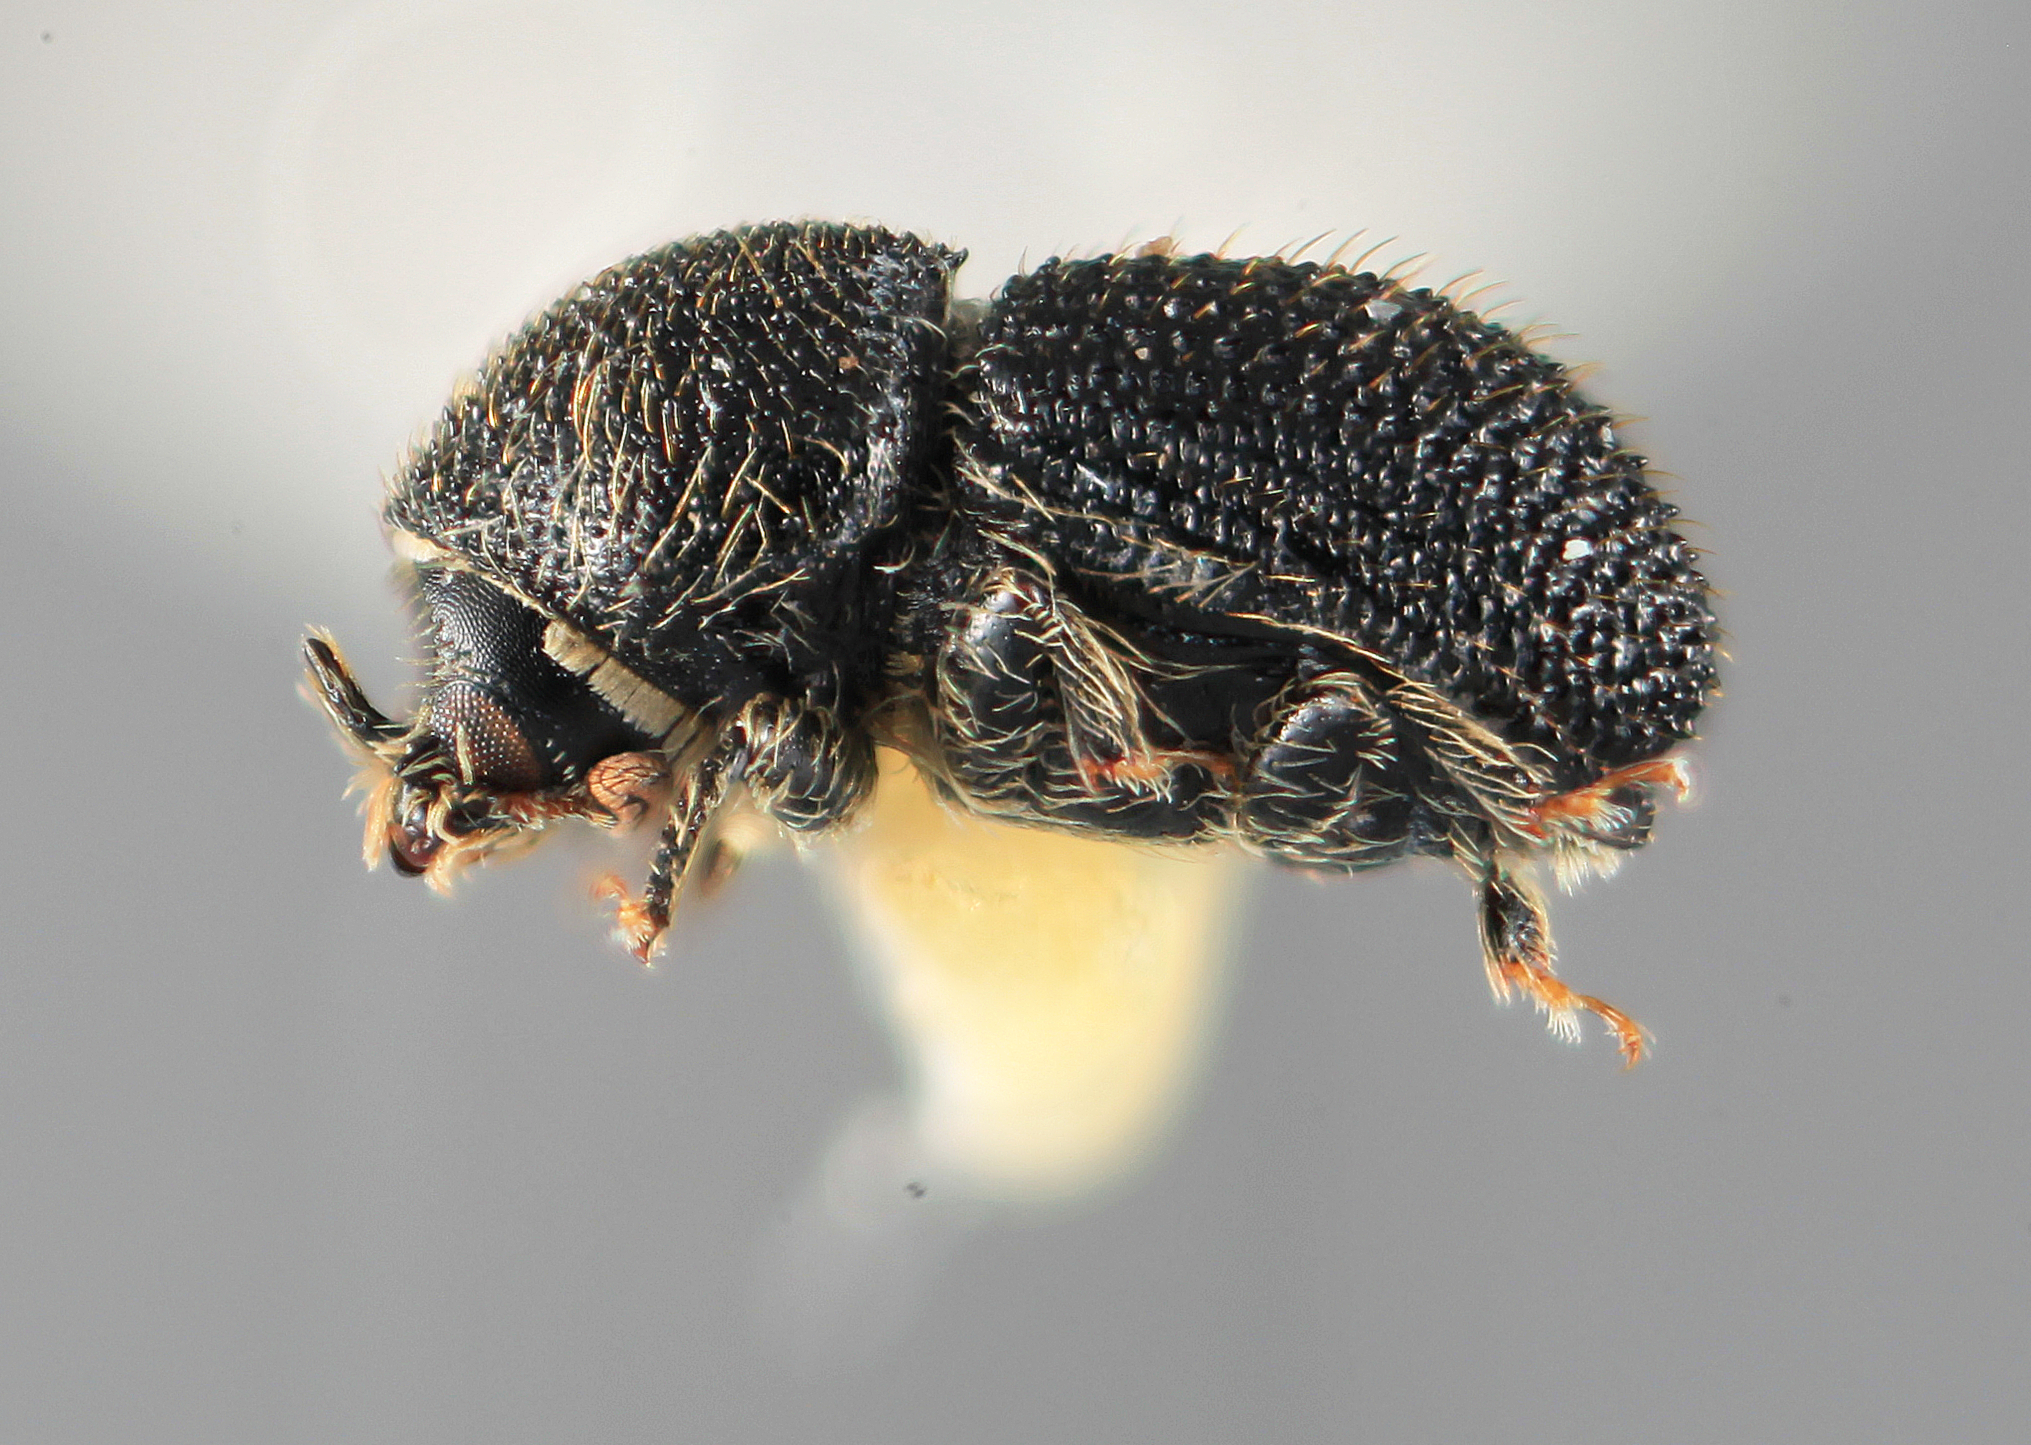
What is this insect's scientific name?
Cactopinus mexicanus
